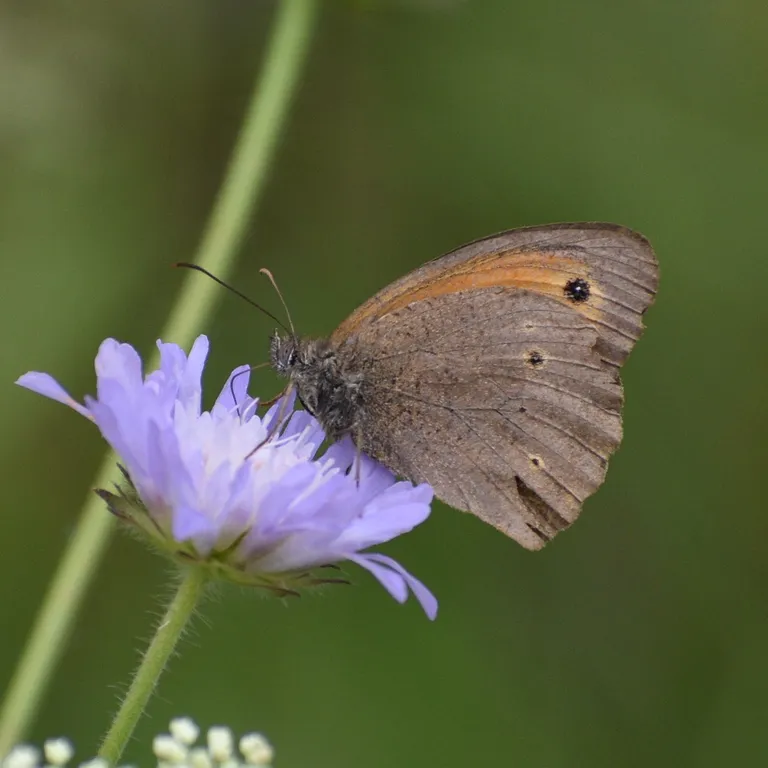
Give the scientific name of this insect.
Maniola jurtina
